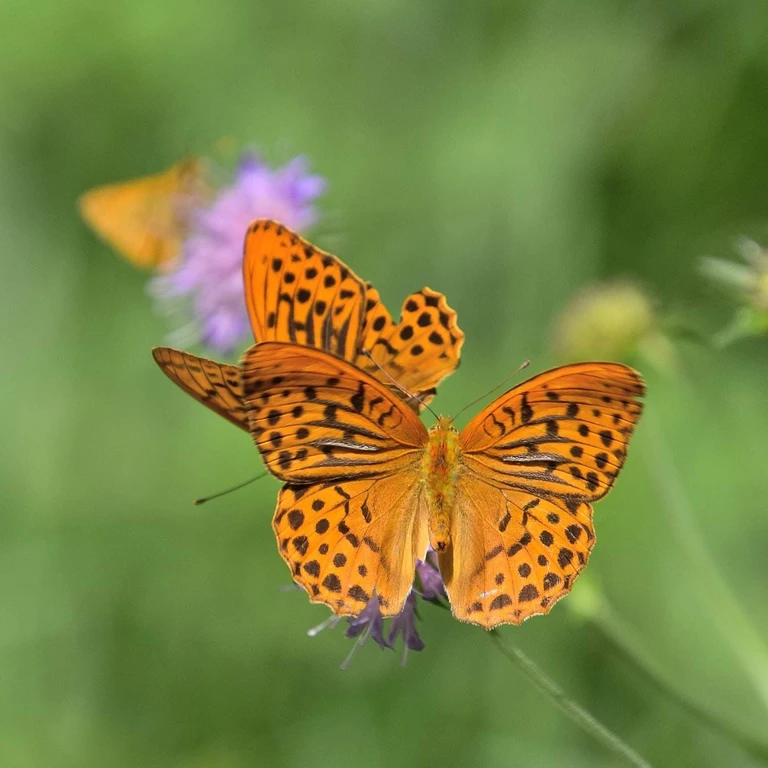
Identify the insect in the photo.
Argynnis paphia
